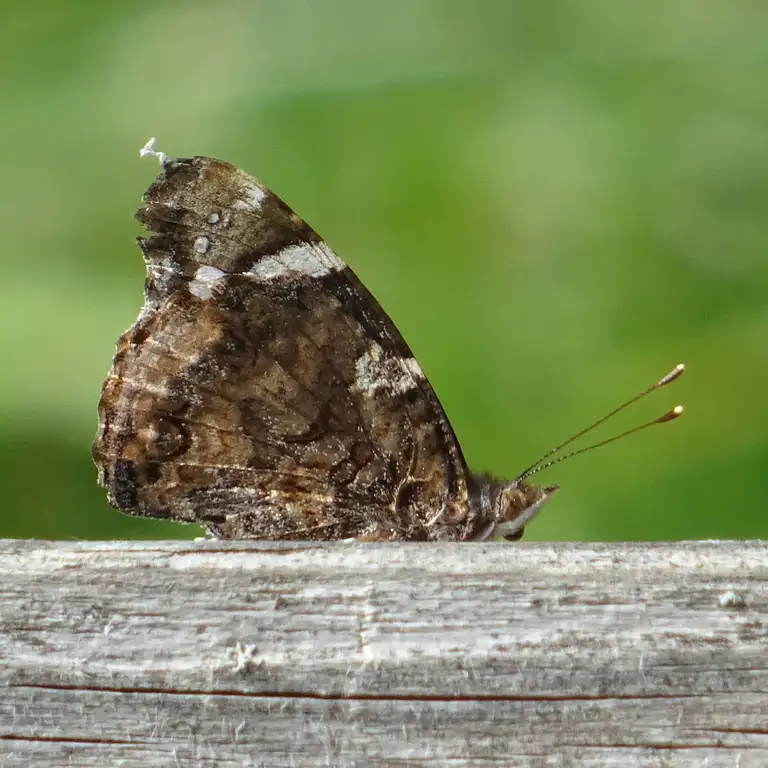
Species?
Vanessa atalanta
